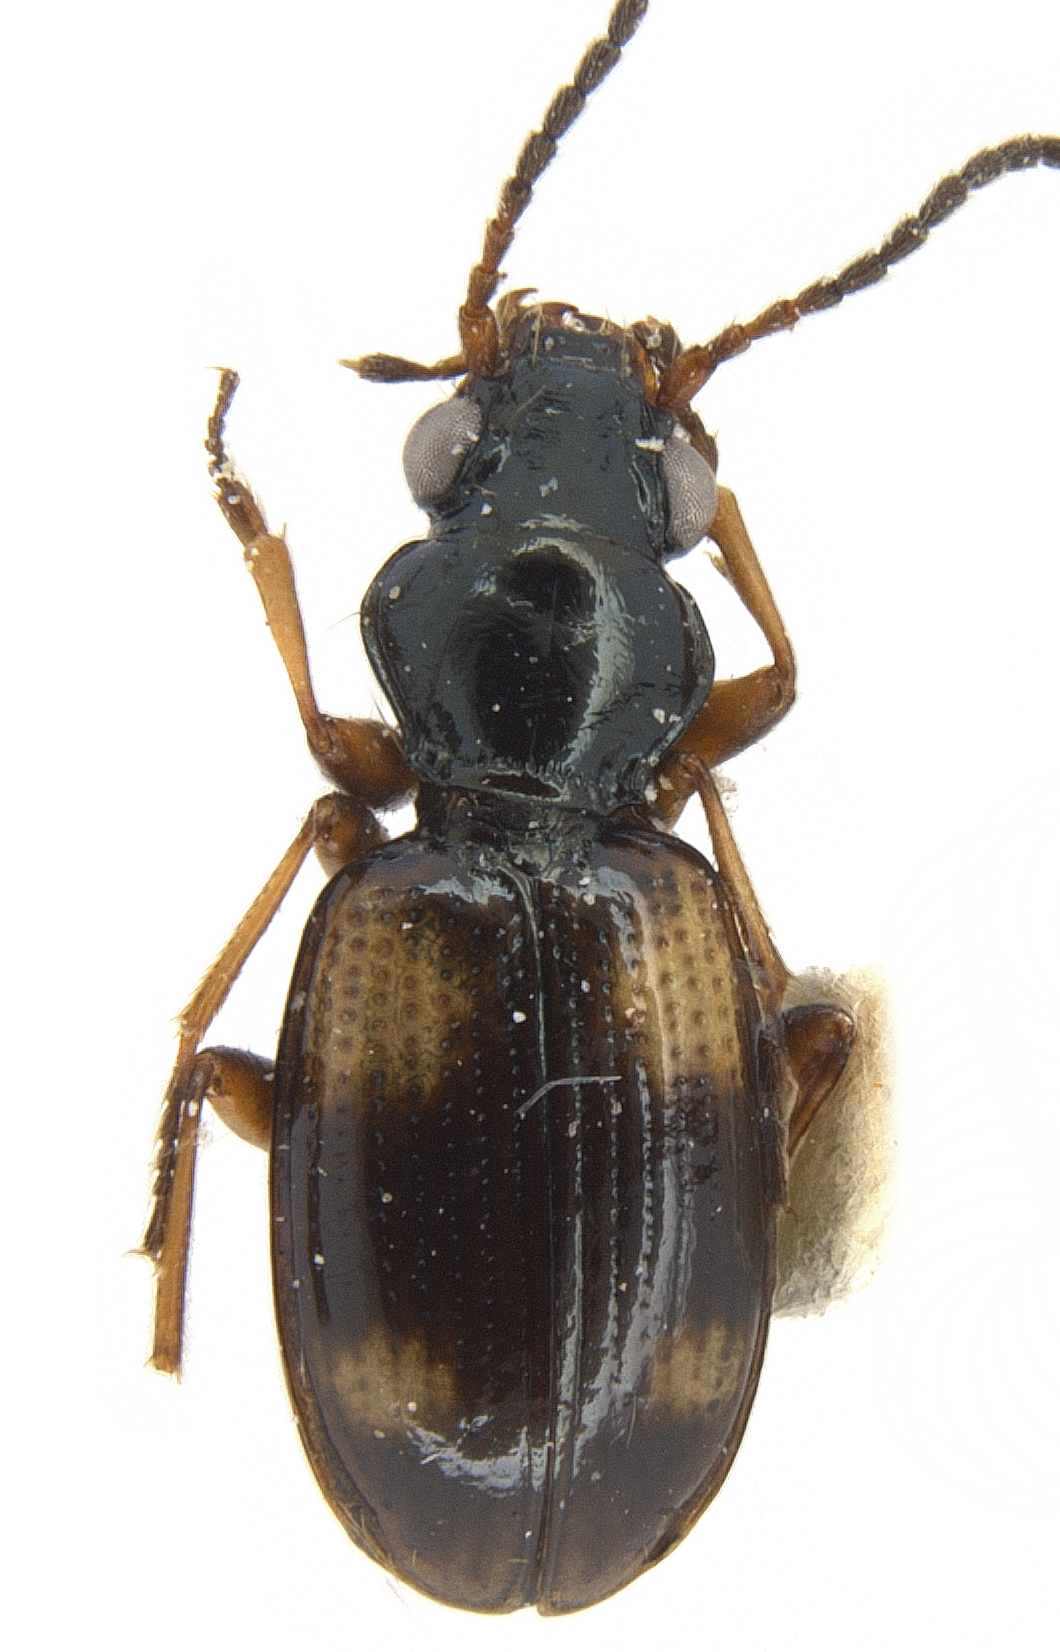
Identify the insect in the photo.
Bembidion quadrimaculatum
